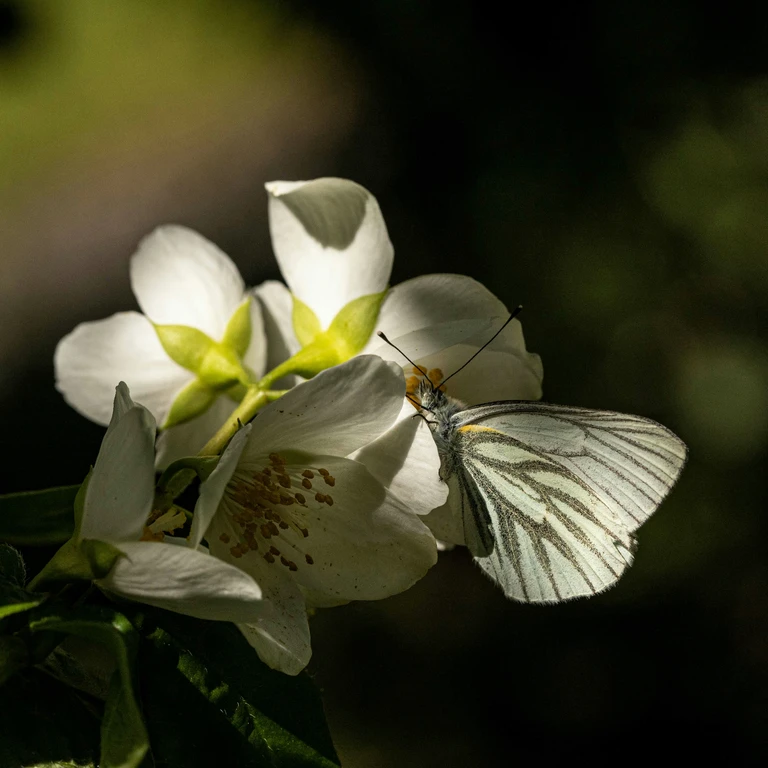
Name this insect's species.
Pieris napi
